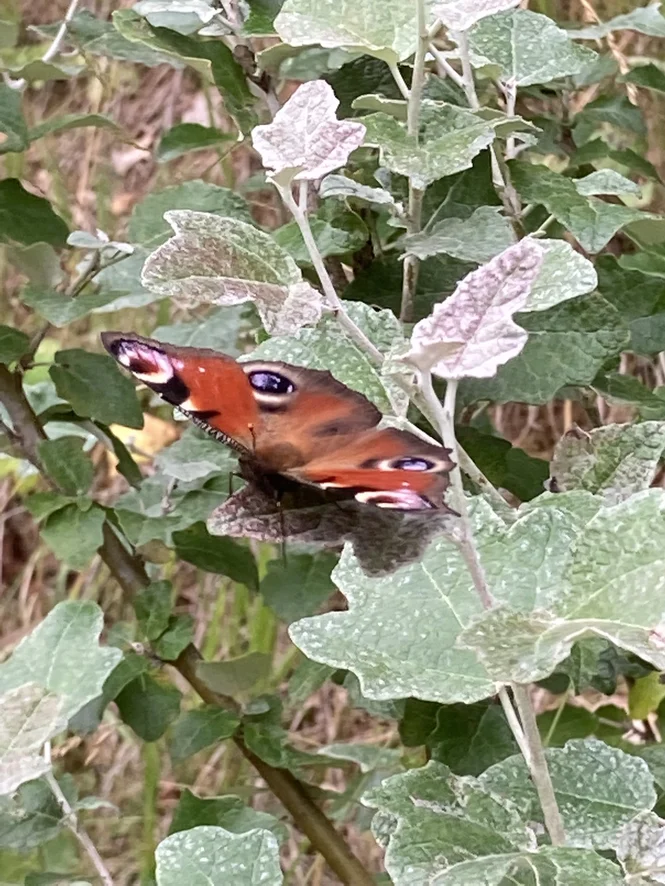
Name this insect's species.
Aglais io
